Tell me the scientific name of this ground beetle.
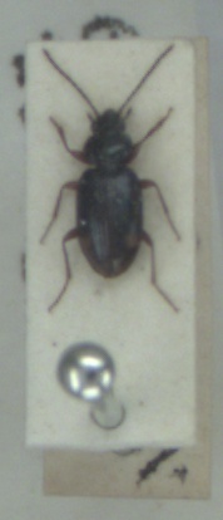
Bembidion biguttatum
